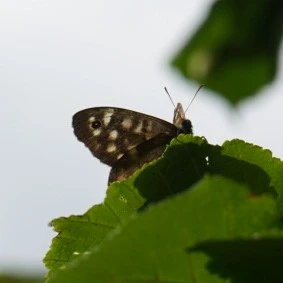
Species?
Pararge aegeria
